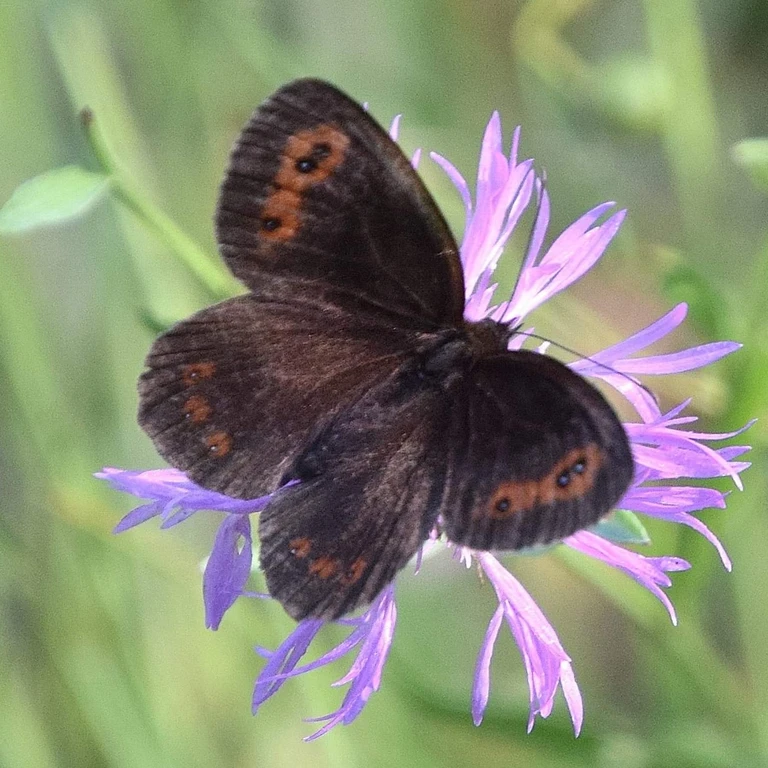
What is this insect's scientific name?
Erebia aethiops
